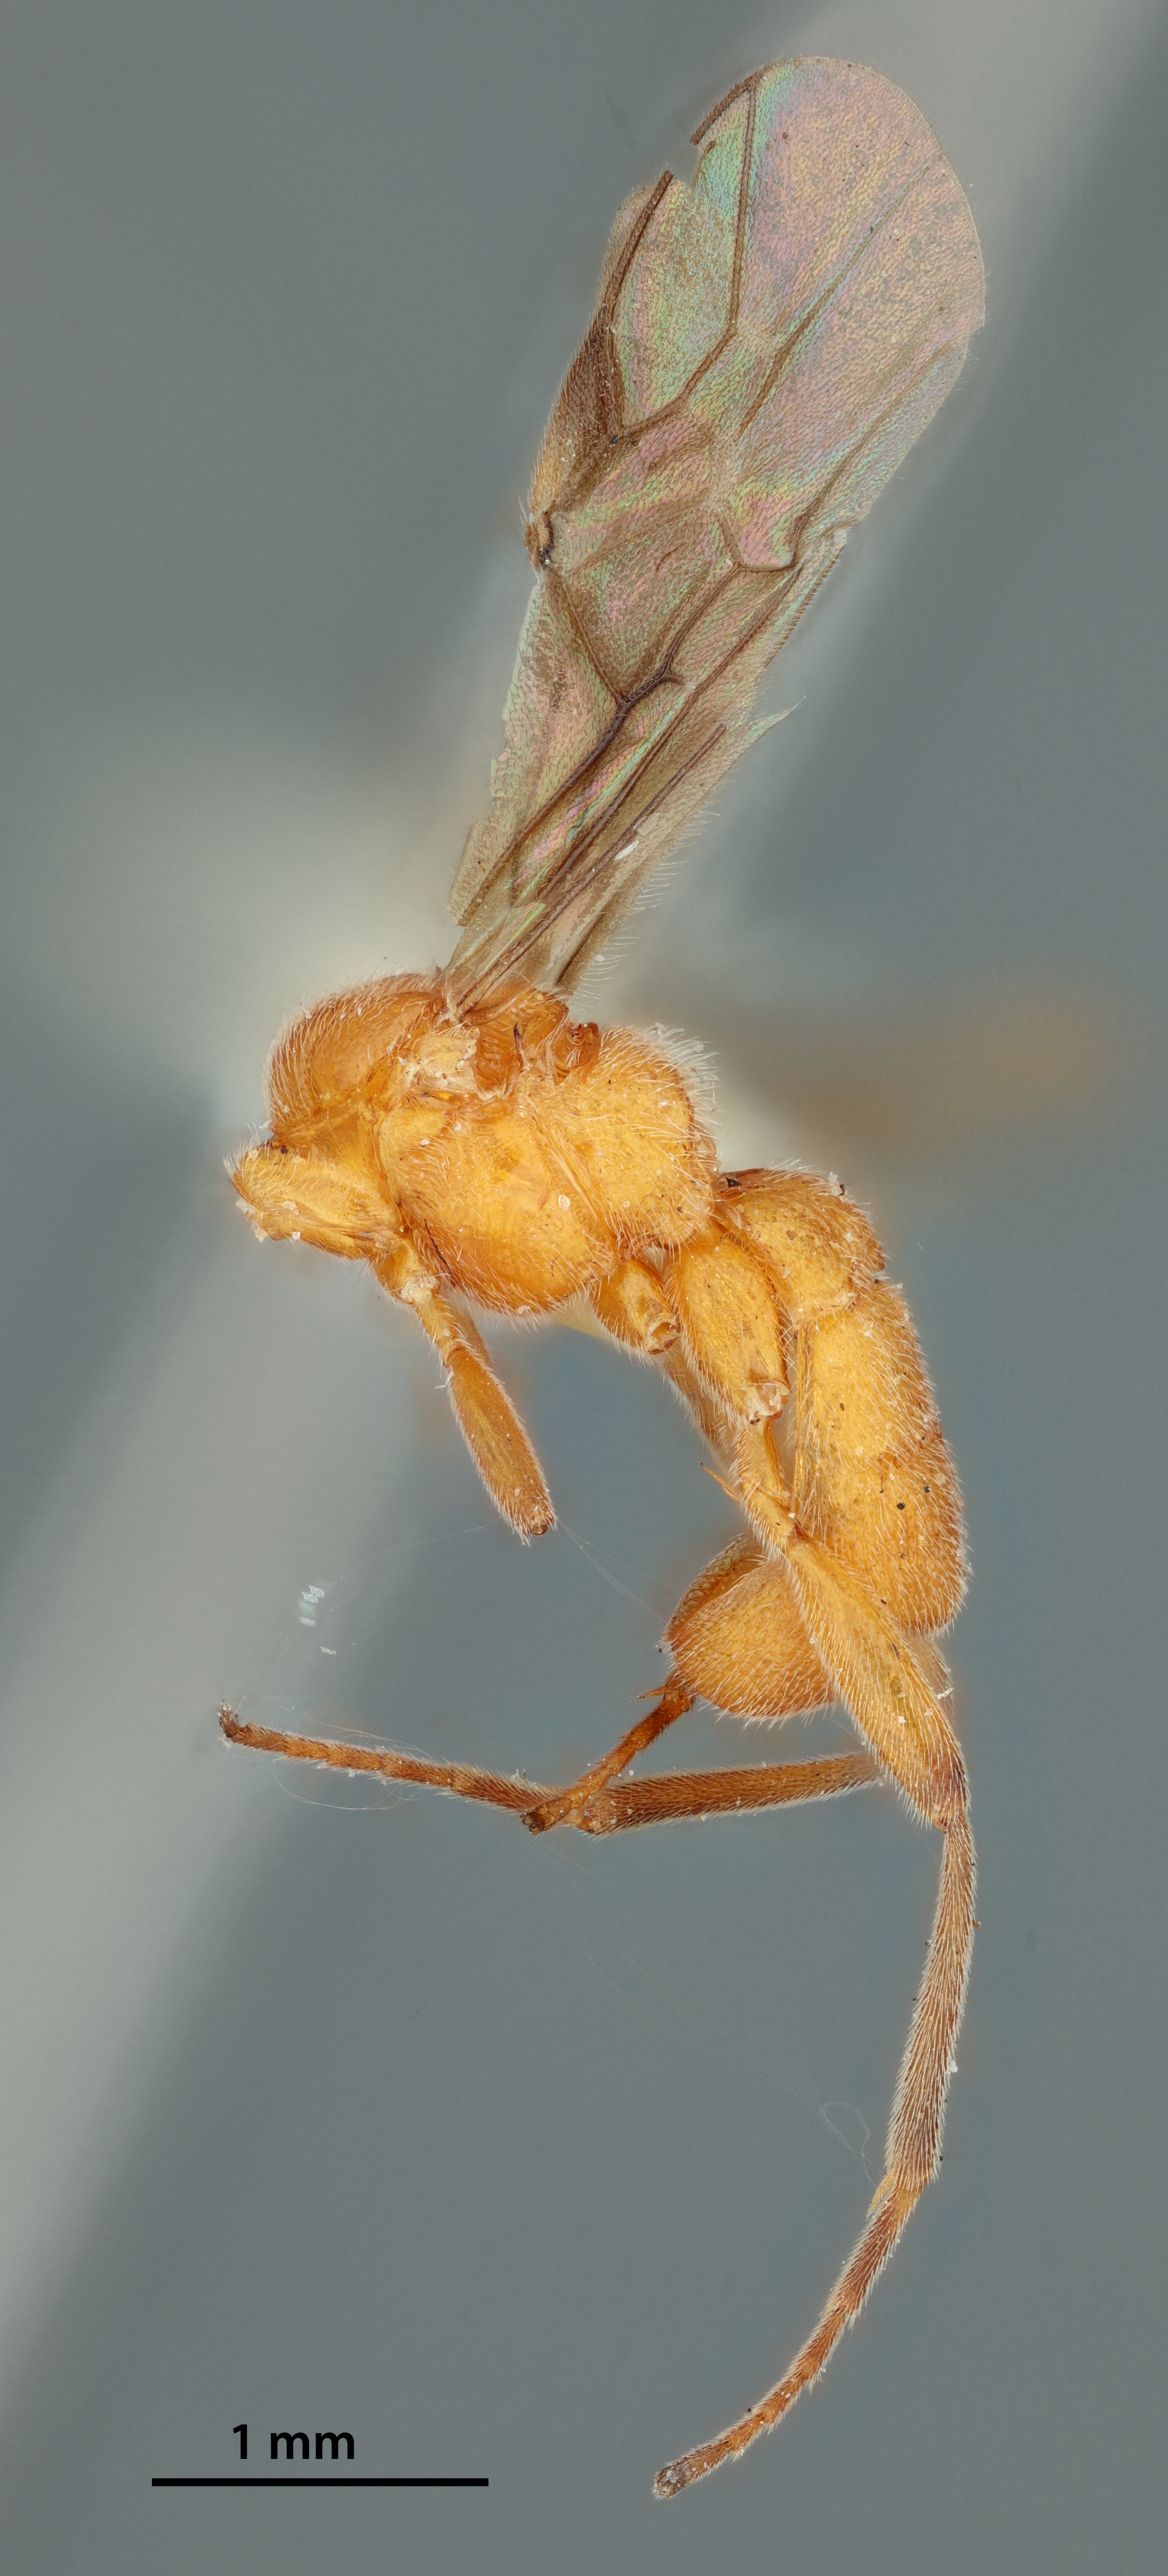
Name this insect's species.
Aleiodes alafuscus
